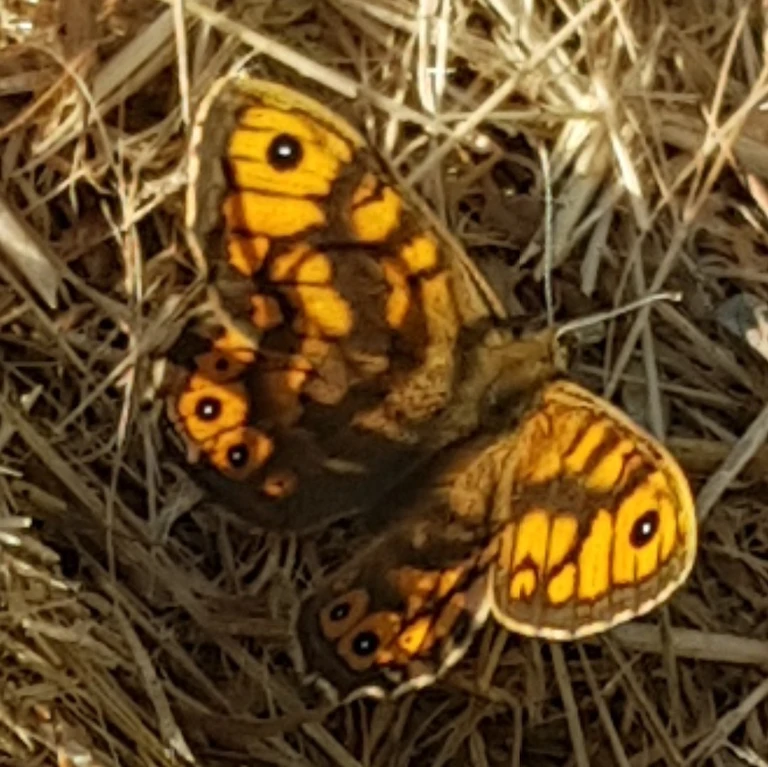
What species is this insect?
Lasiommata megera (also Pararge megera)
